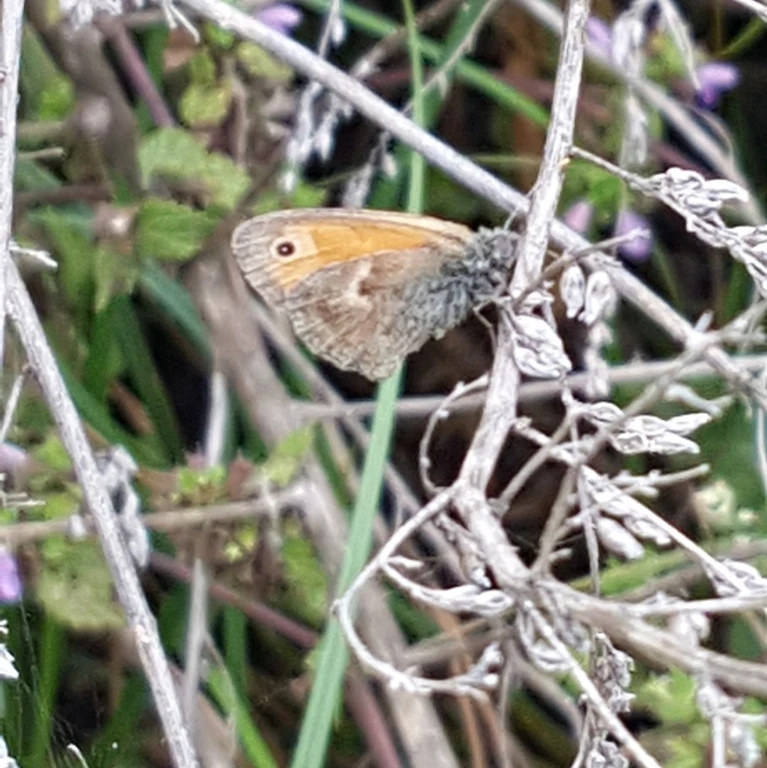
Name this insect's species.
Coenonympha pamphilus
